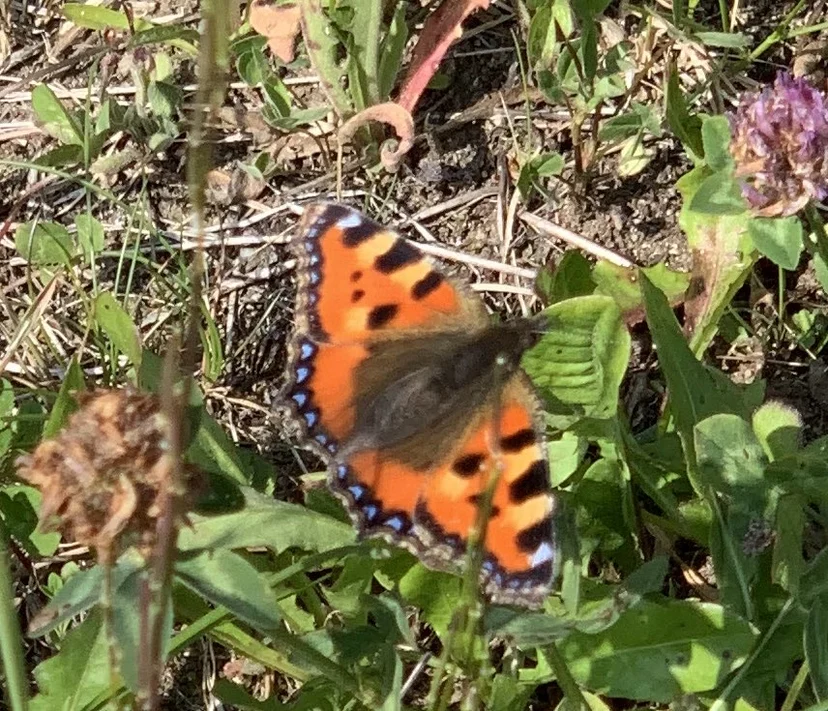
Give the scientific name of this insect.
Aglais urticae
